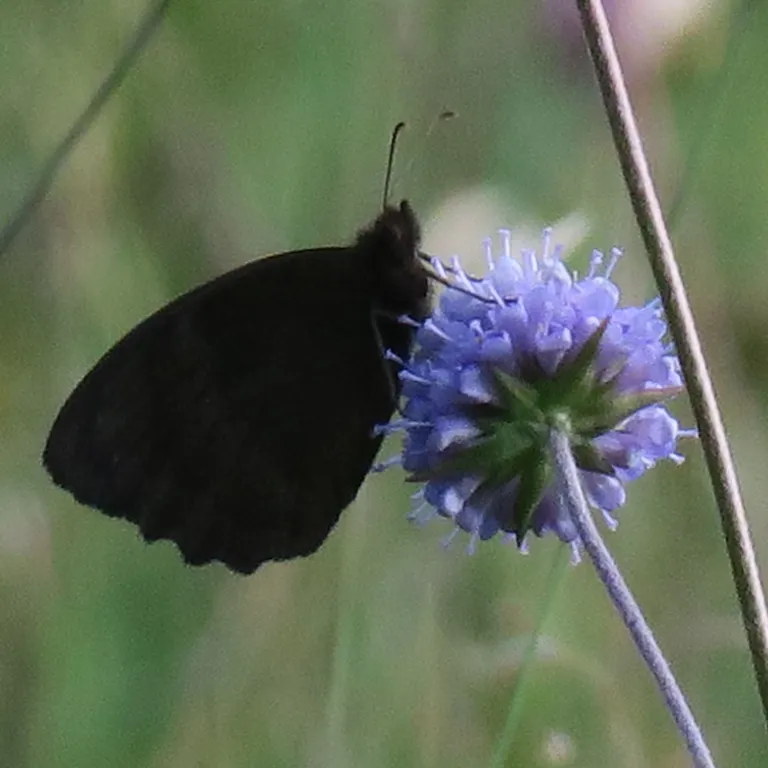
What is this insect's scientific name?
Minois dryas
